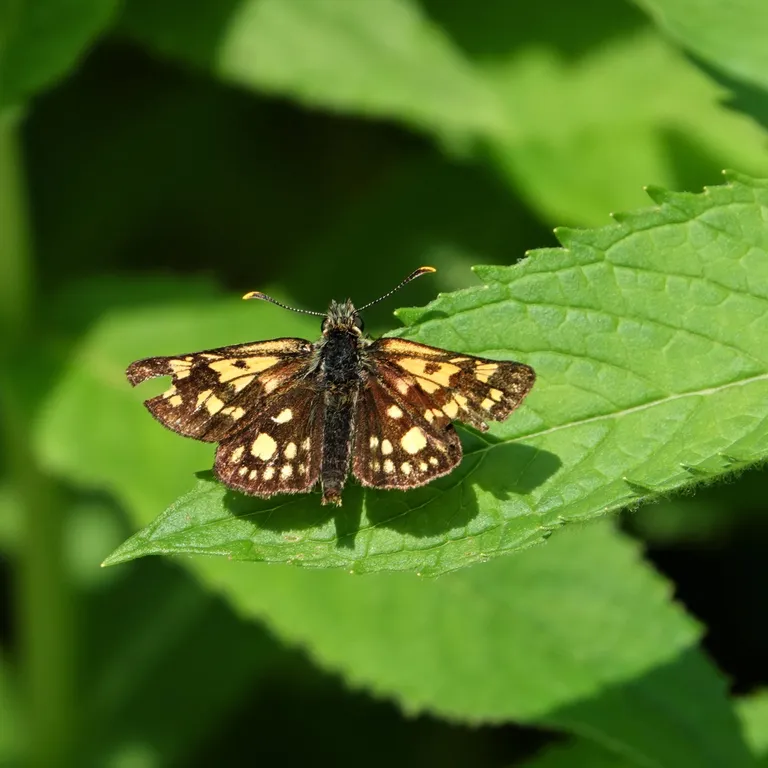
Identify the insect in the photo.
Carterocephalus palaemon
